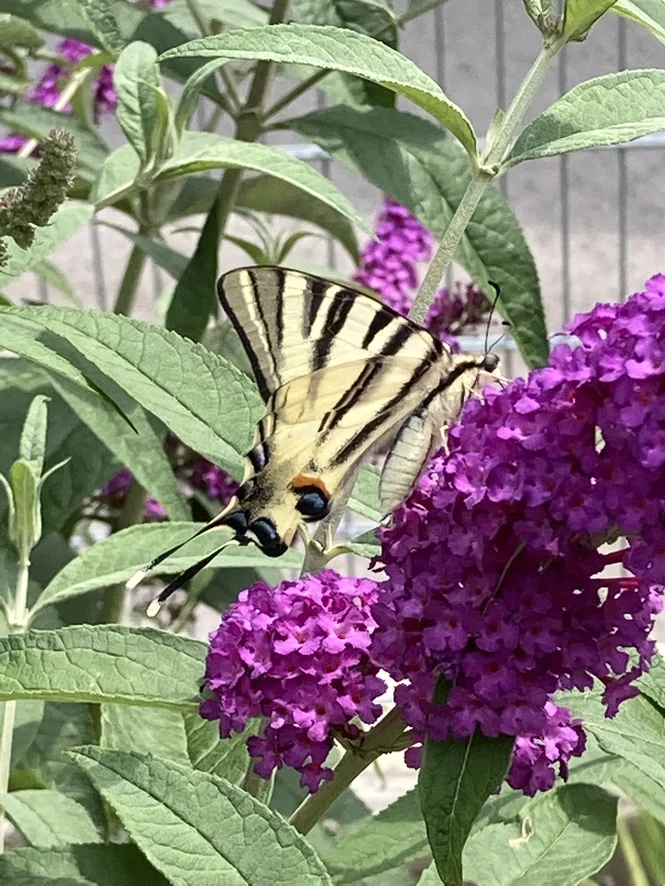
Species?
Iphiclides podalirius
